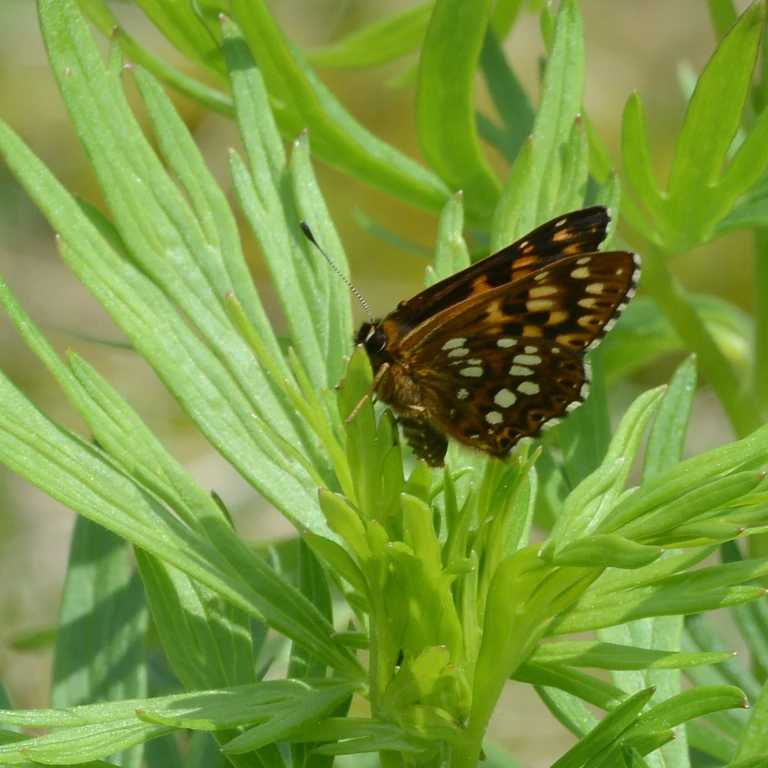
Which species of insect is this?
Hamearis lucina
